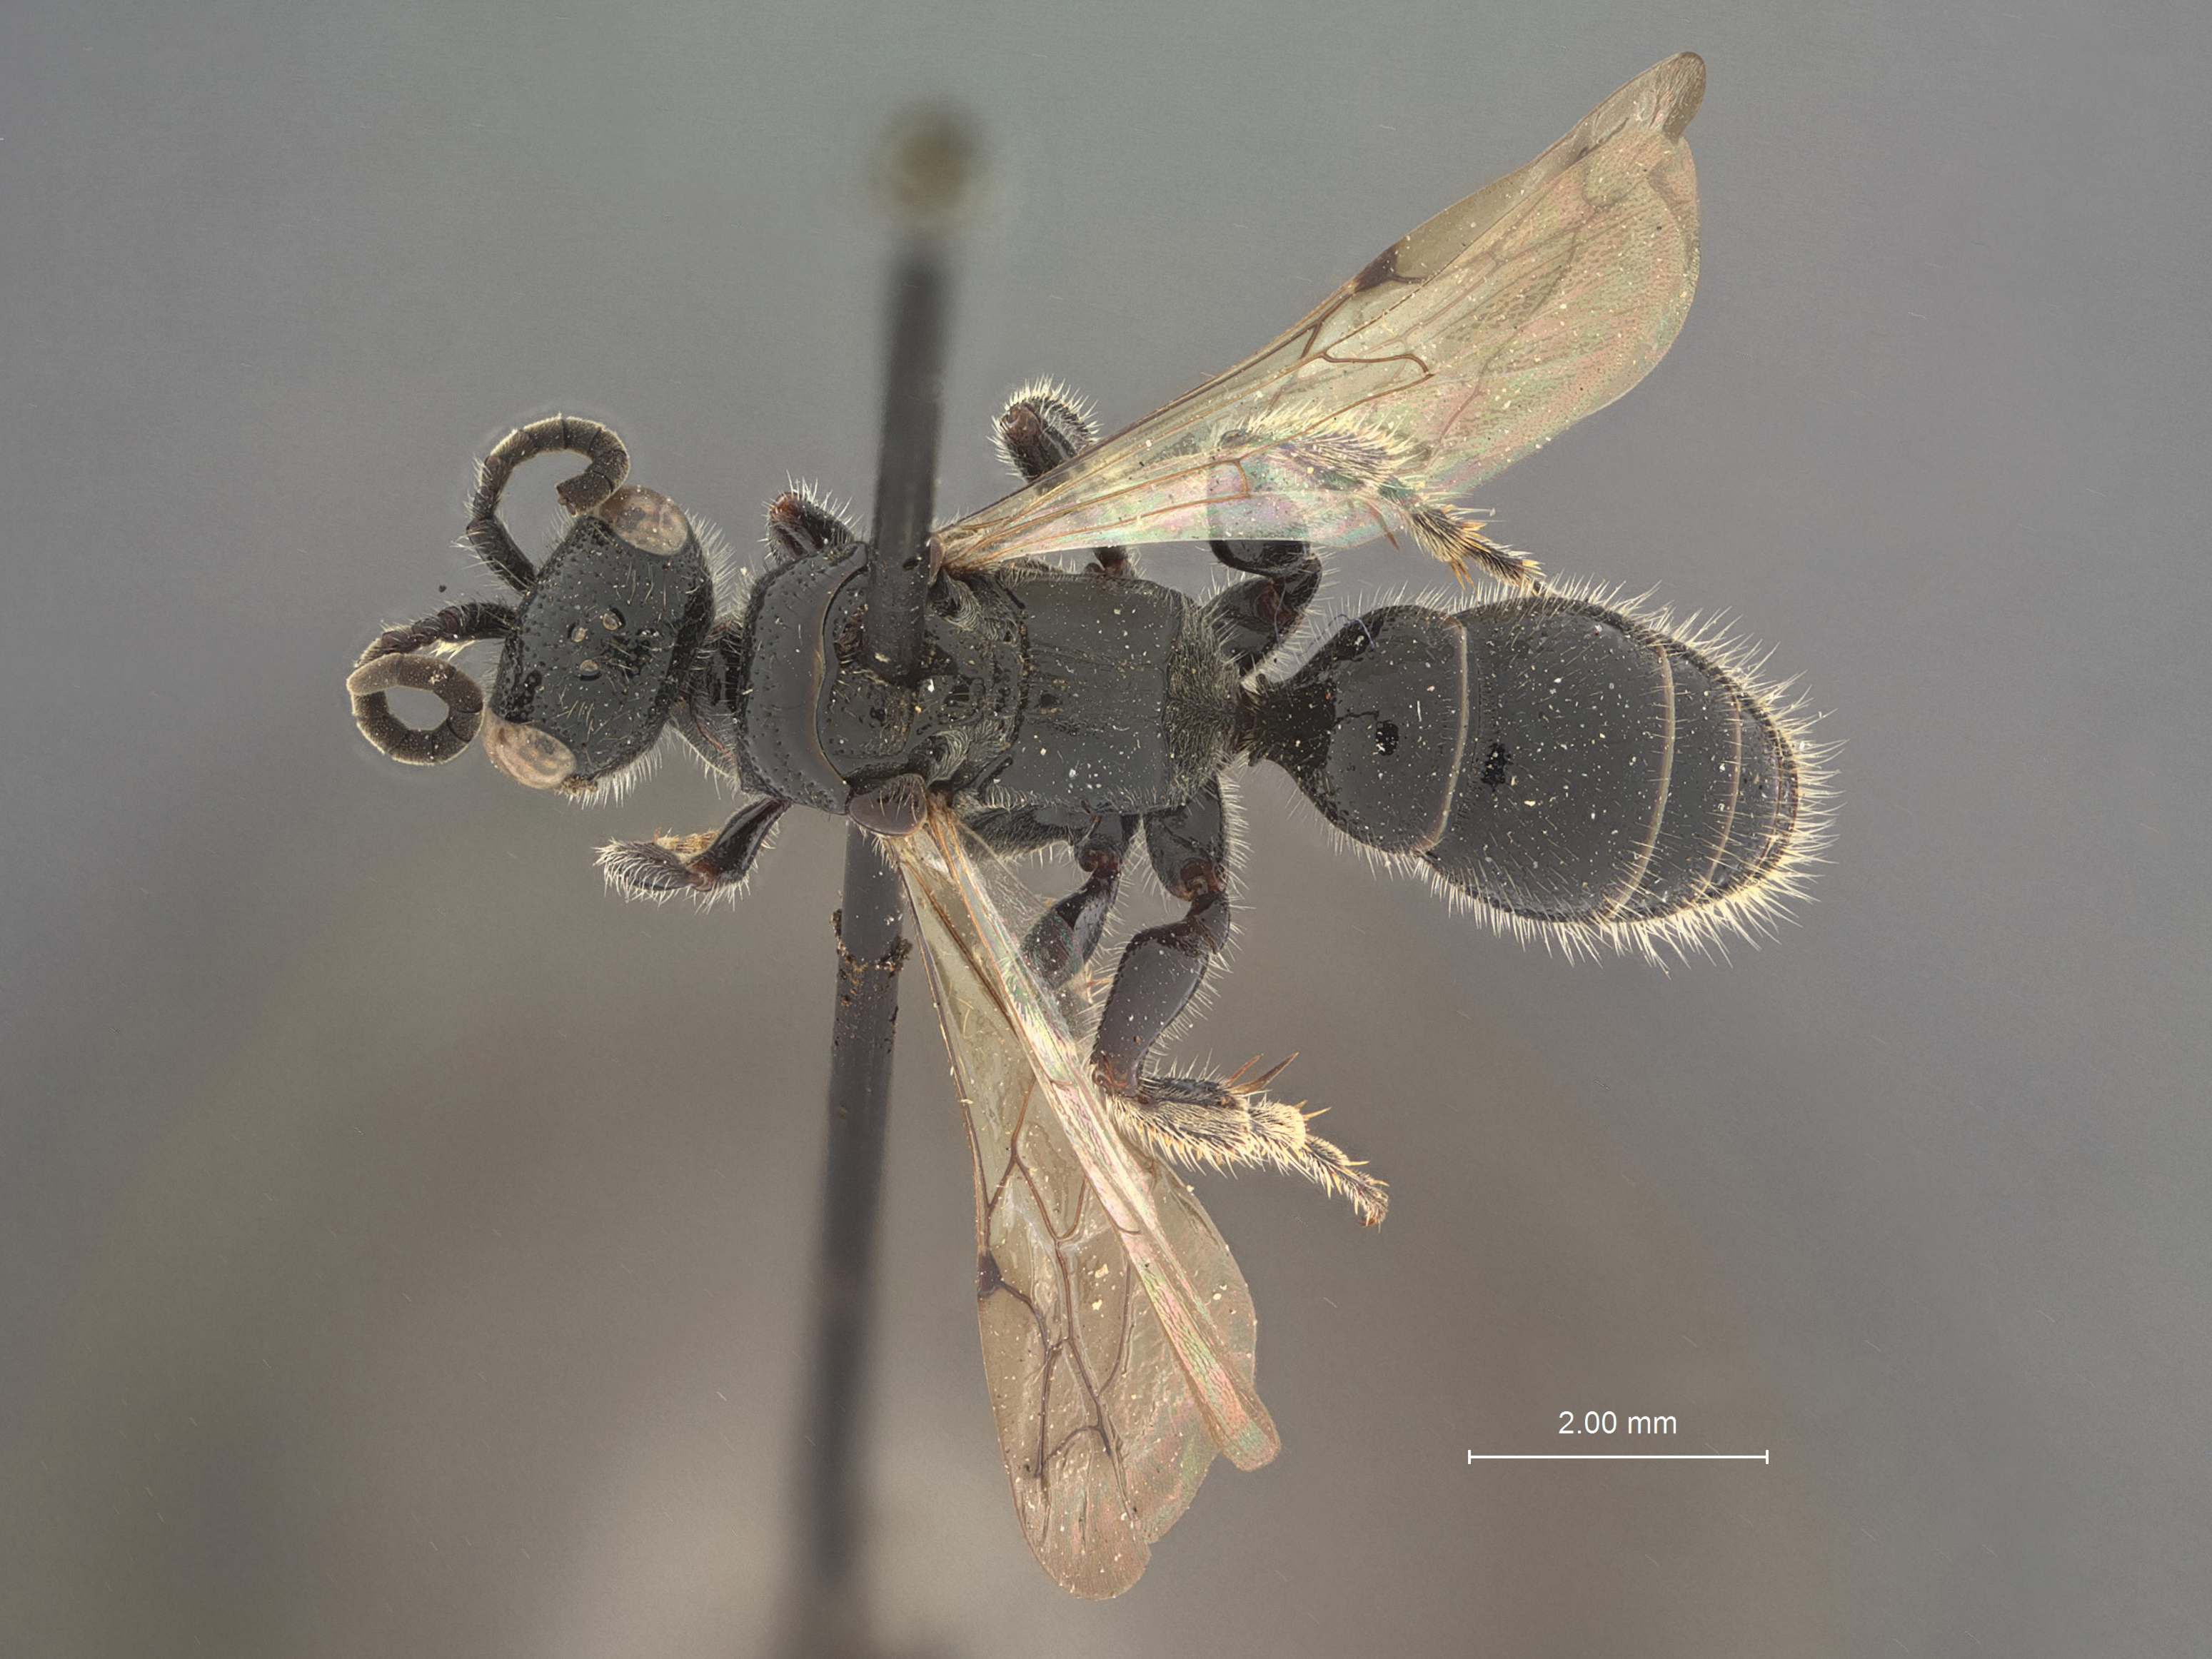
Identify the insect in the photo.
Tiphia sternata
